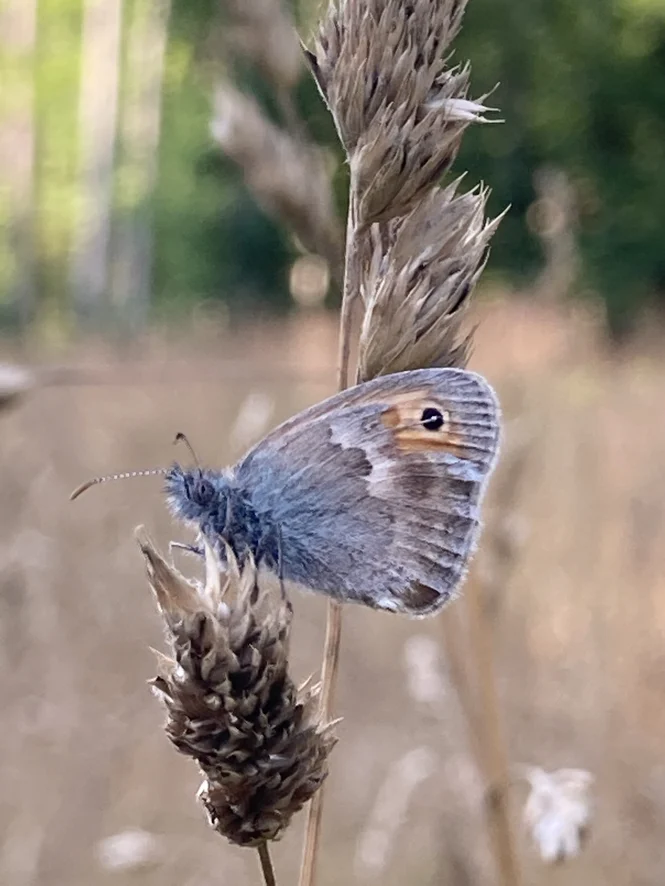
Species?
Coenonympha pamphilus
